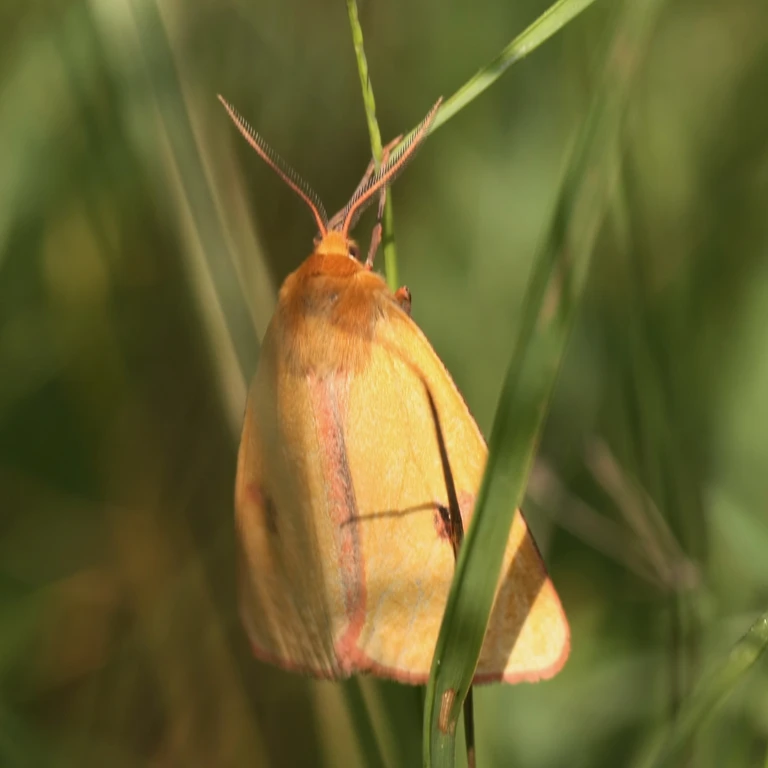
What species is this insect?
Diacrisia sannio
